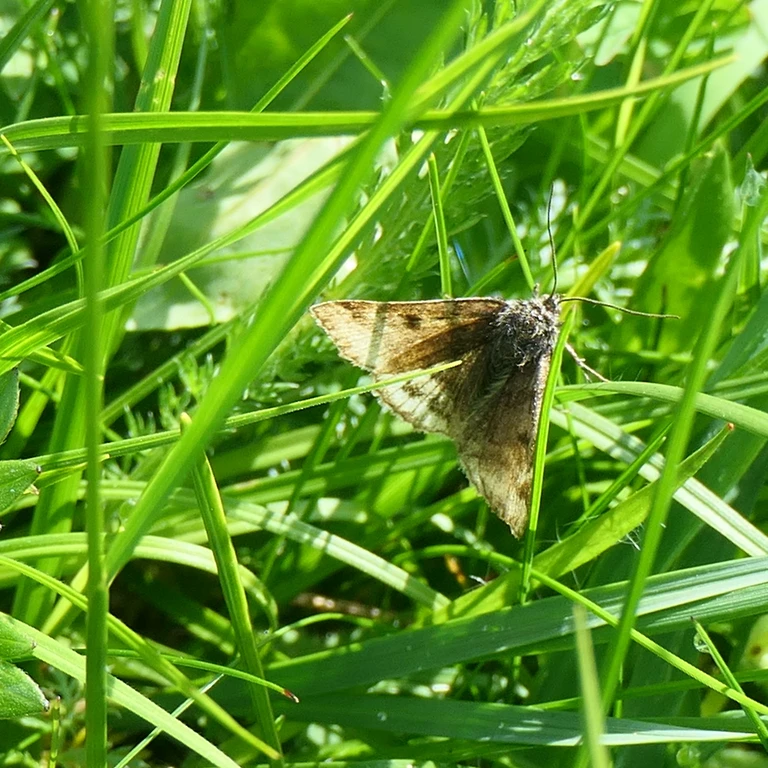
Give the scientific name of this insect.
Euclidia glyphica
